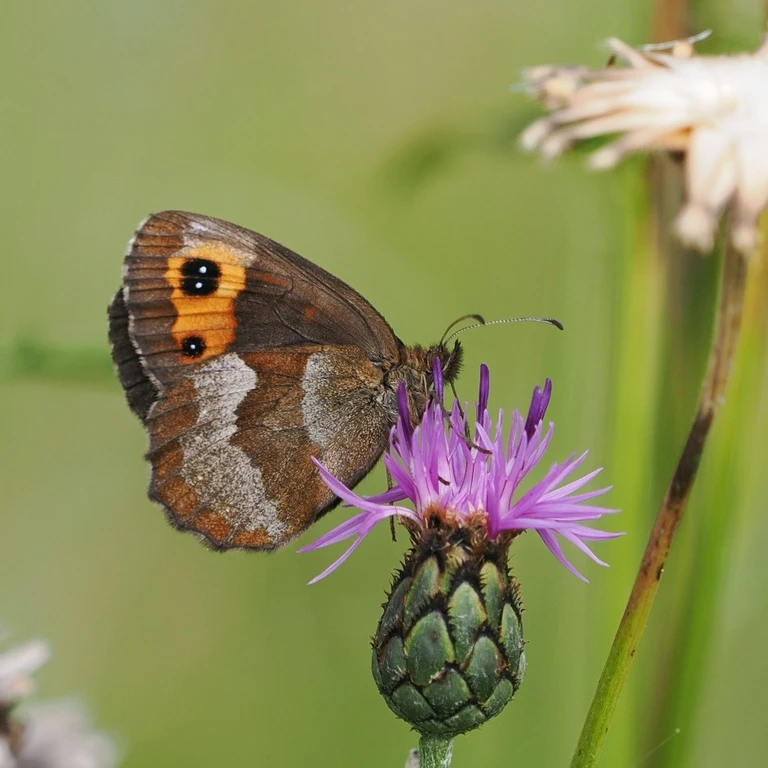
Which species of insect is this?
Erebia aethiops
